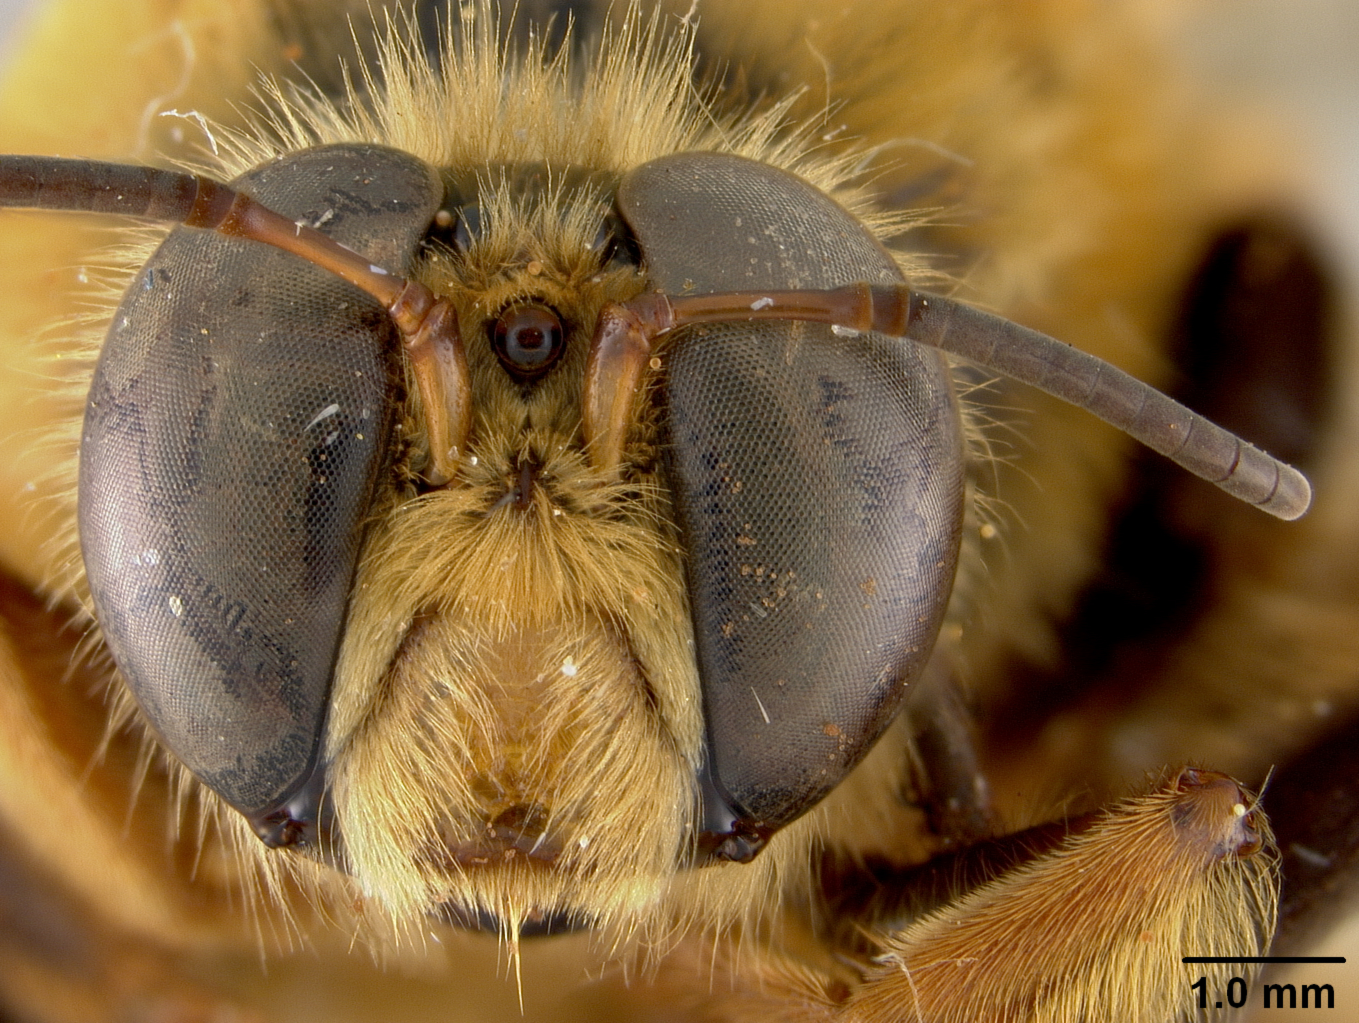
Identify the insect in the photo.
Ptiloglossa wilmattae
